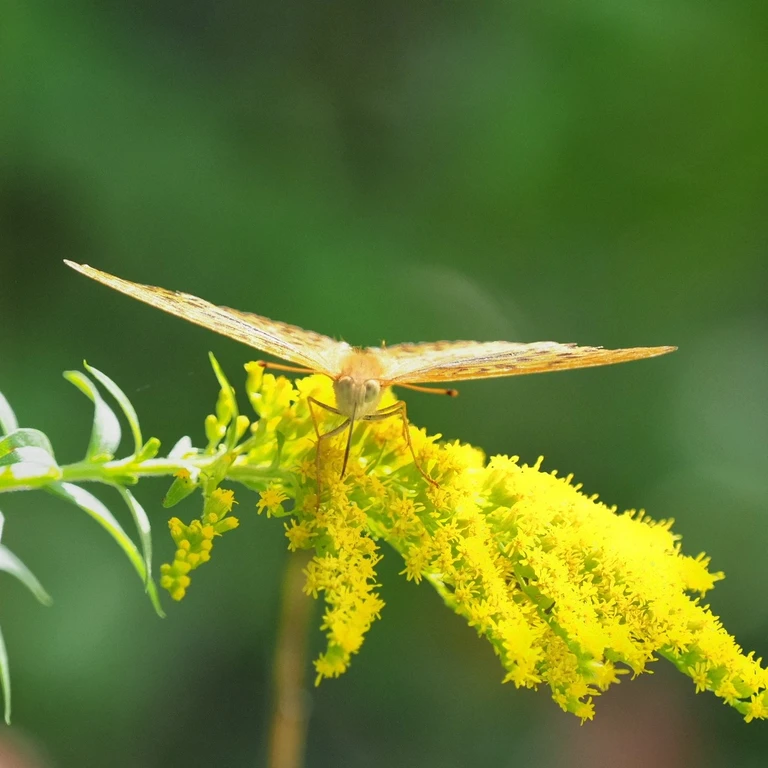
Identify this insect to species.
Argynnis paphia
